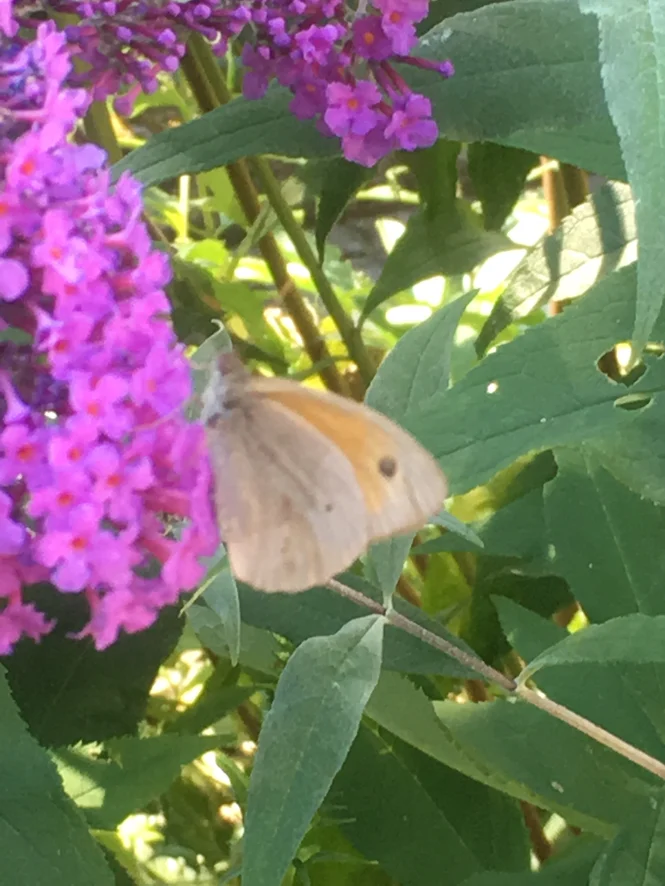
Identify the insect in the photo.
Maniola jurtina
